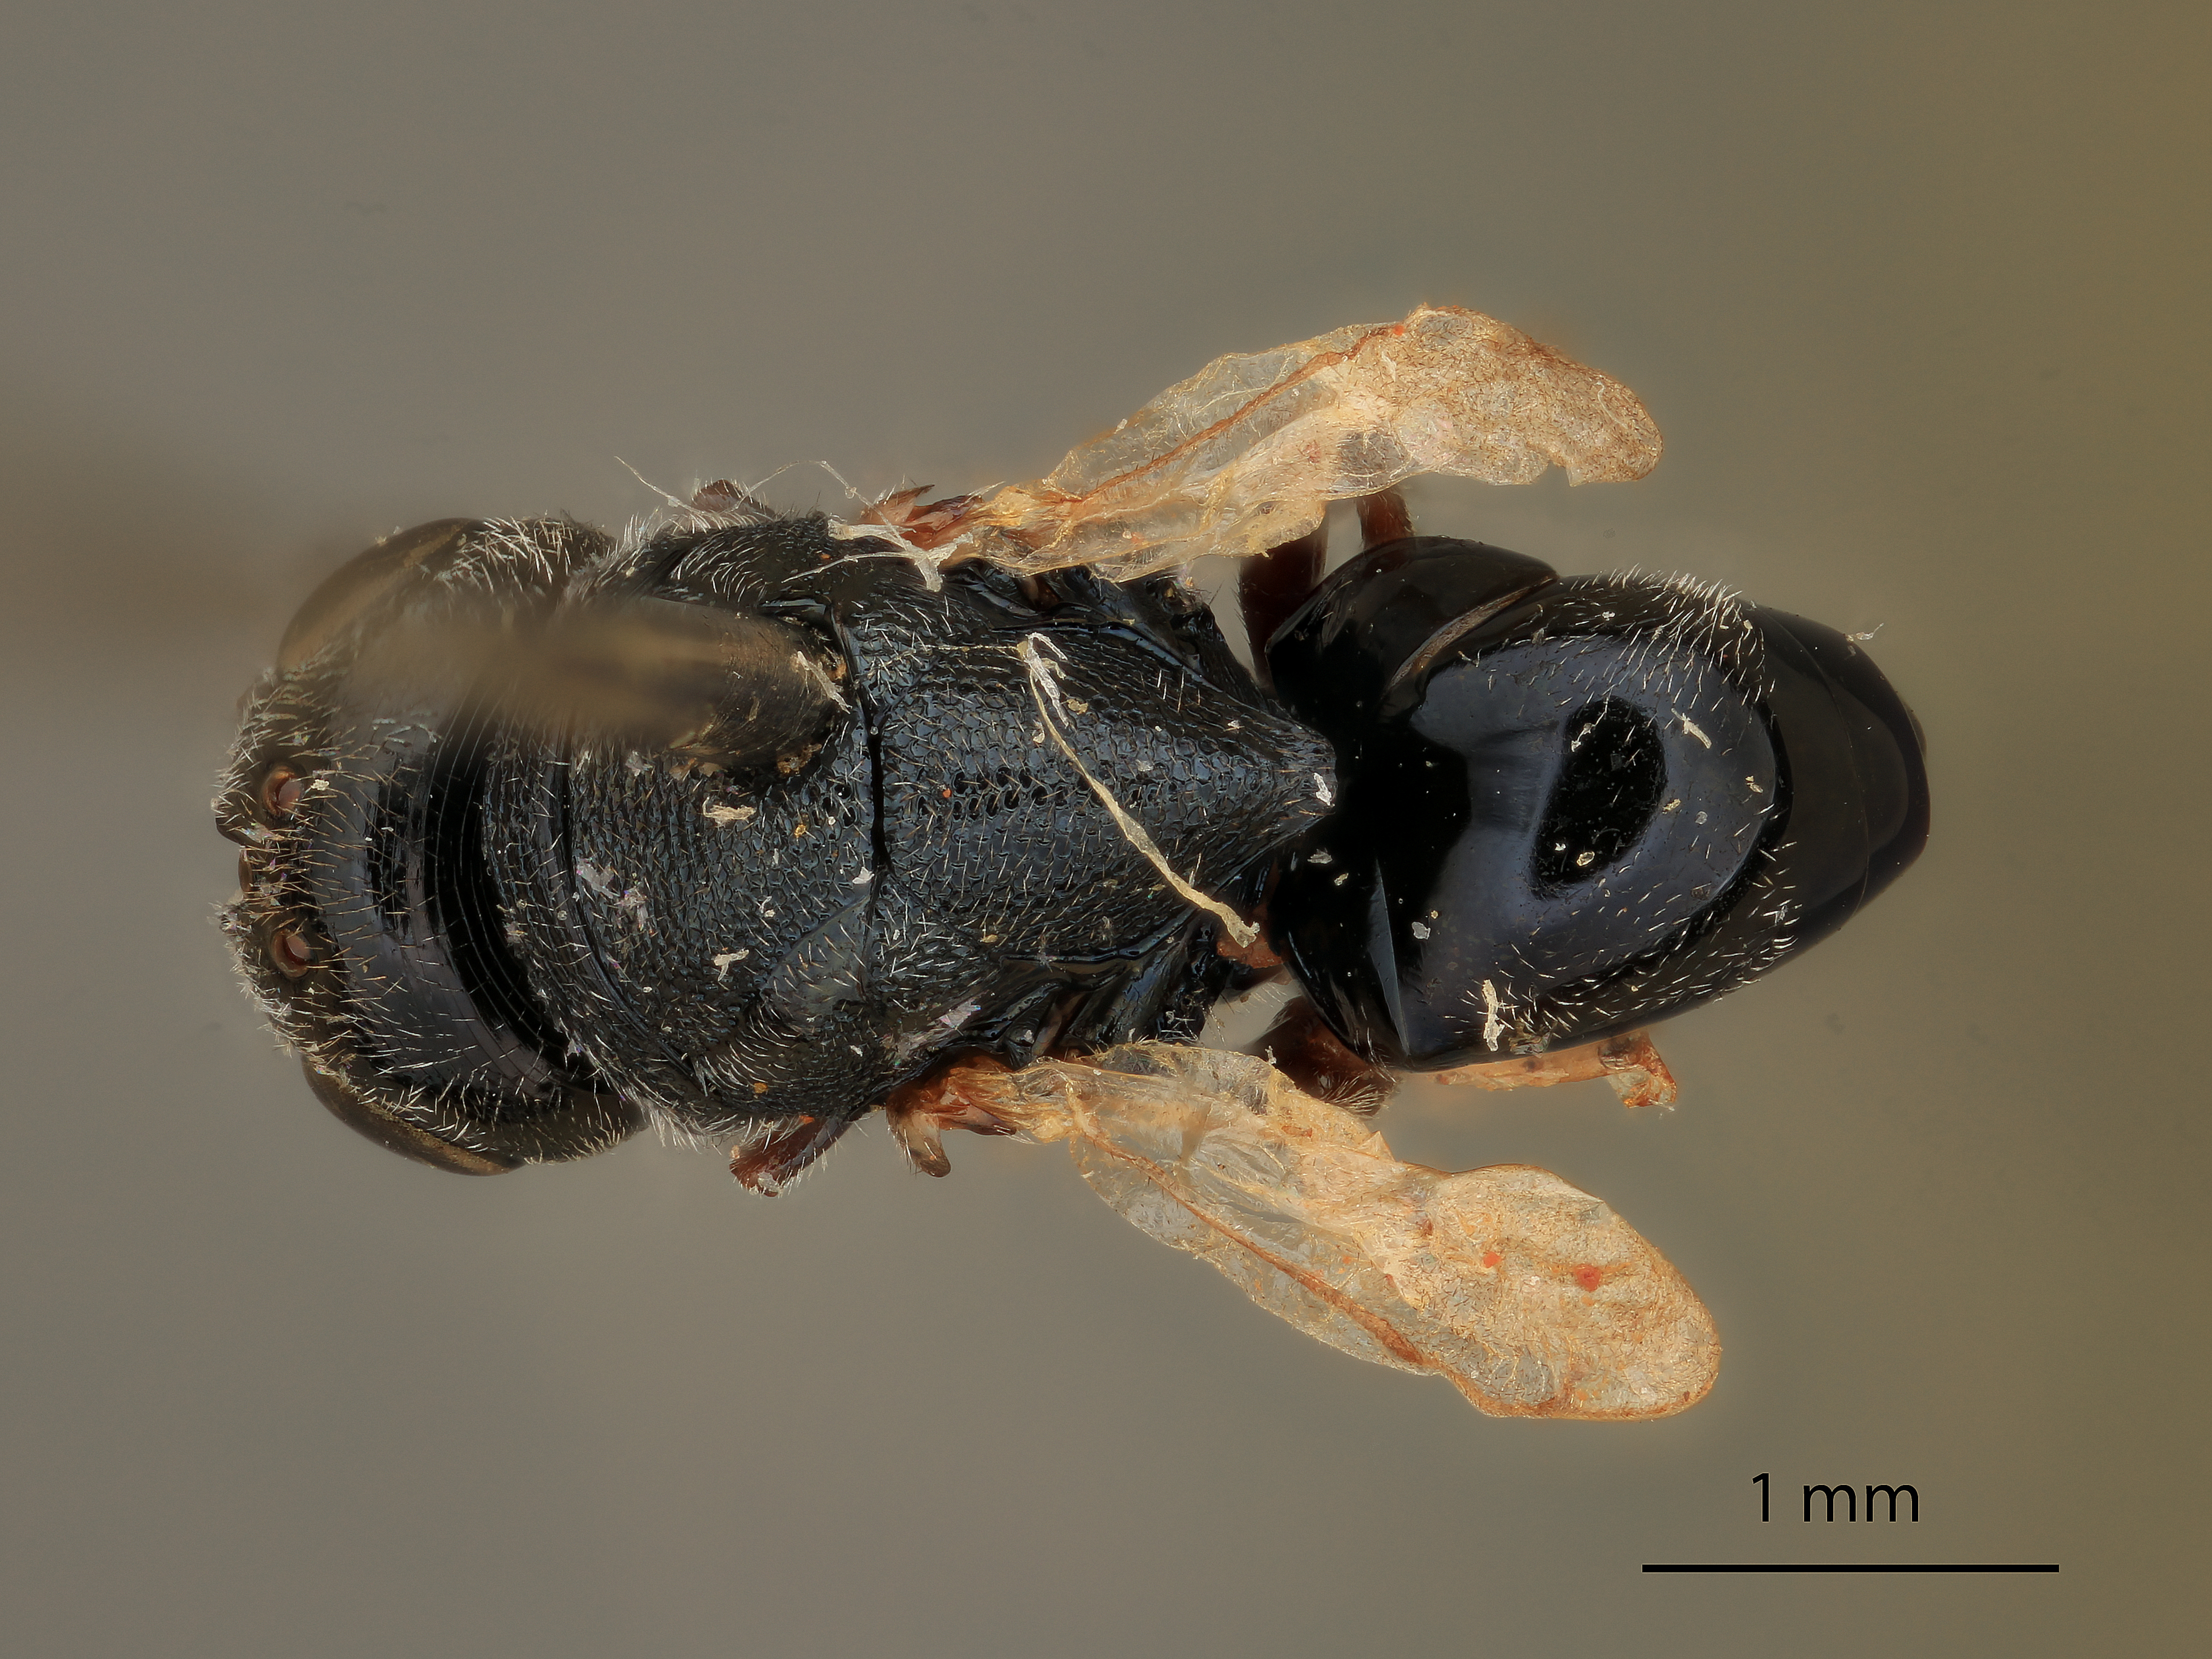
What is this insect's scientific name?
Krombeinius eumenidarum
